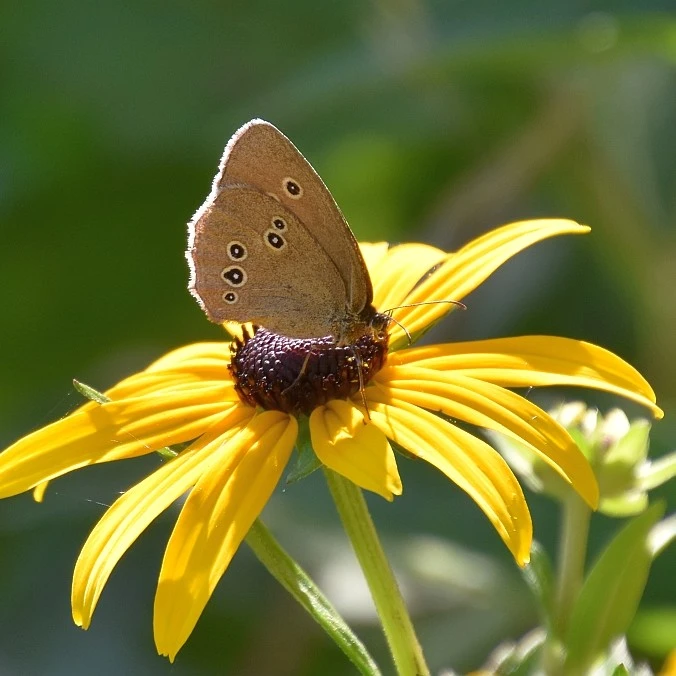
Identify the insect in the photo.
Aphantopus hyperantus
